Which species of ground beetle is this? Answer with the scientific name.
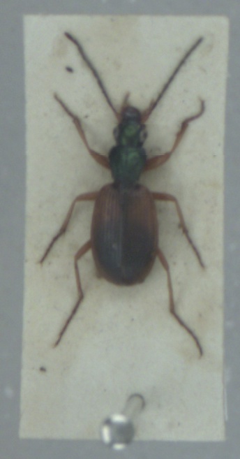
Anchomenus dorsalis
